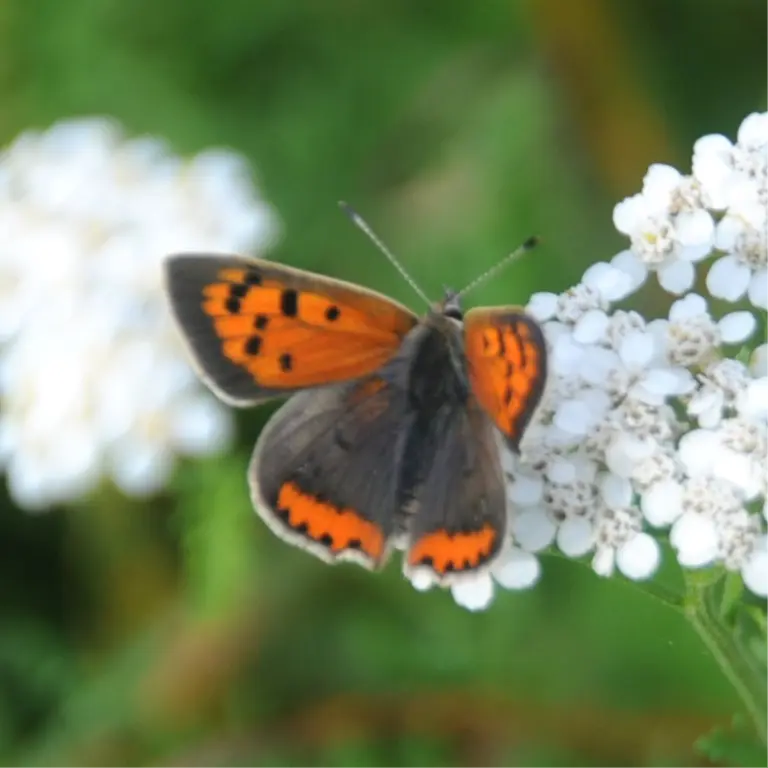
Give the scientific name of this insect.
Lycaena phlaeas
